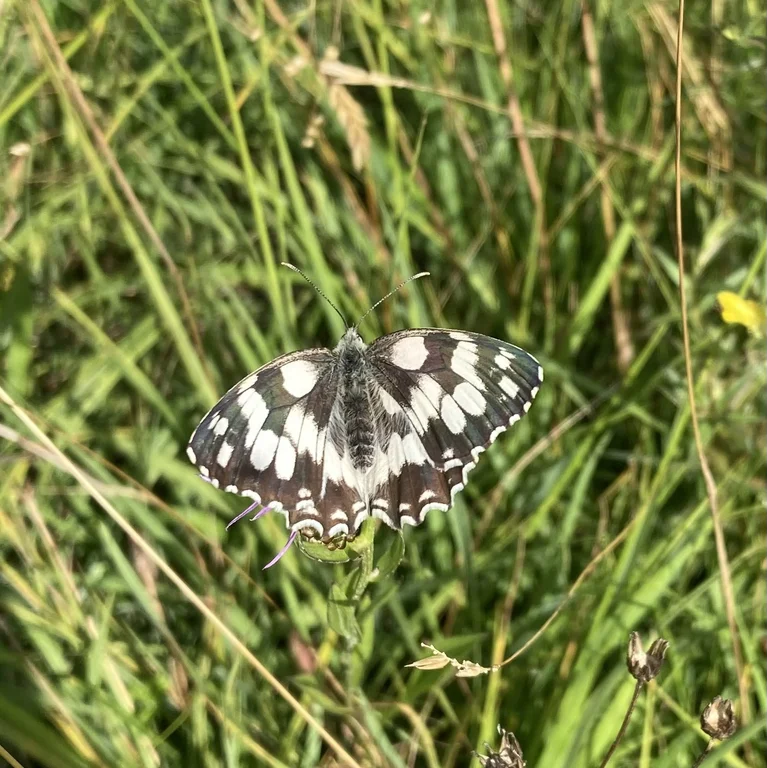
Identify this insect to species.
Melanargia galathea
